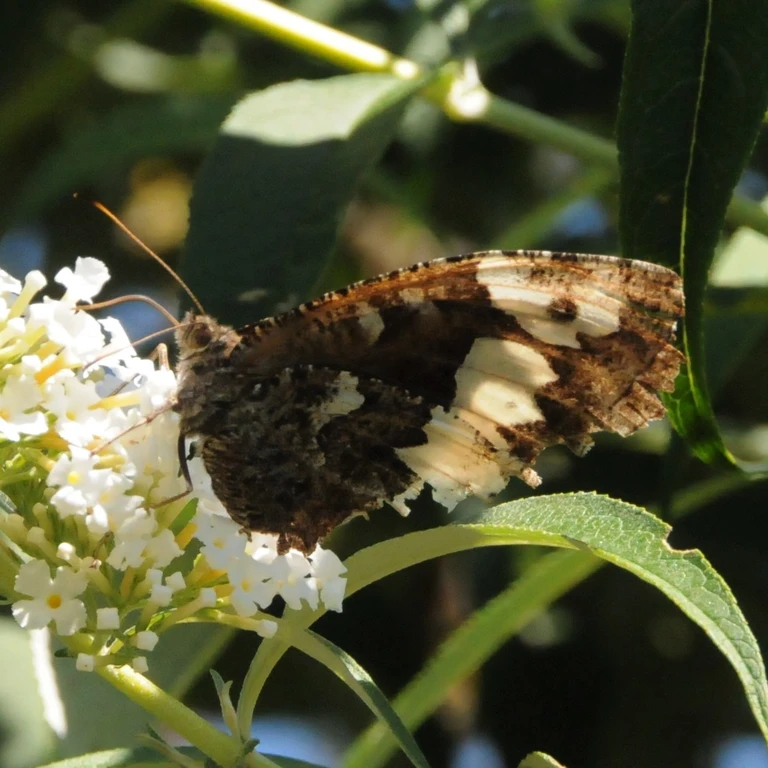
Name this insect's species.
Brintesia circe
